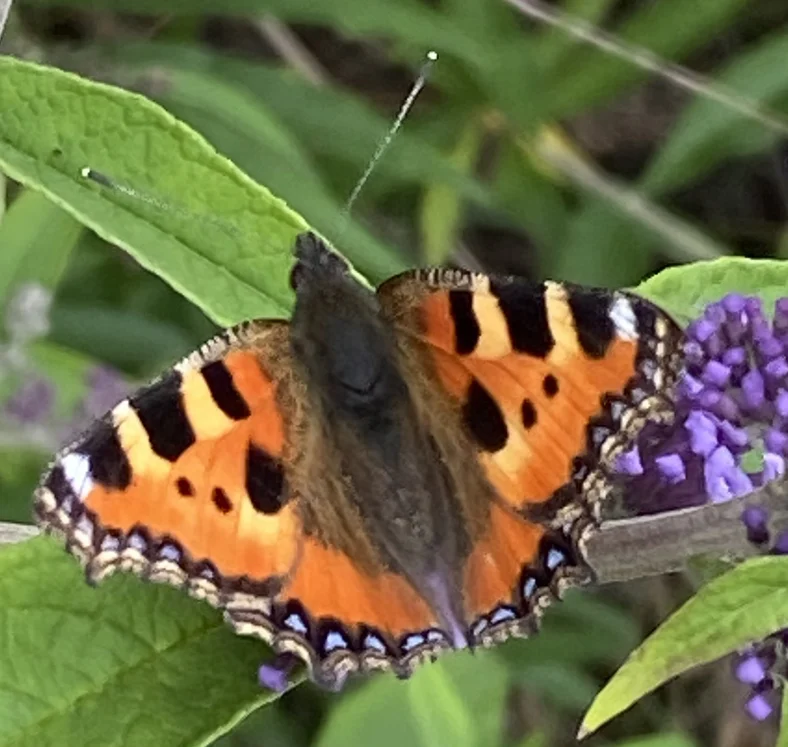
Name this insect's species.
Aglais urticae
